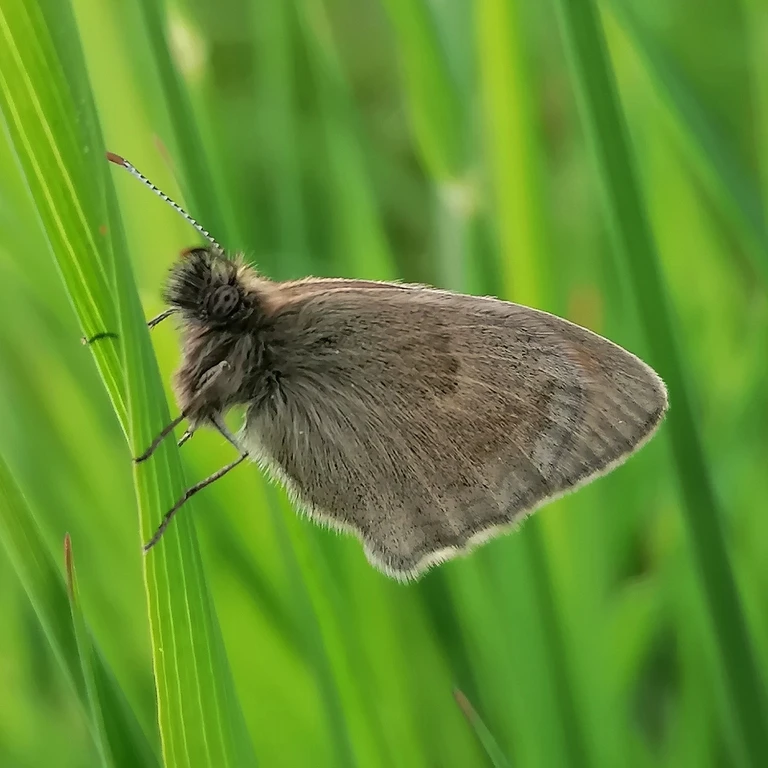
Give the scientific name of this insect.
Coenonympha pamphilus
